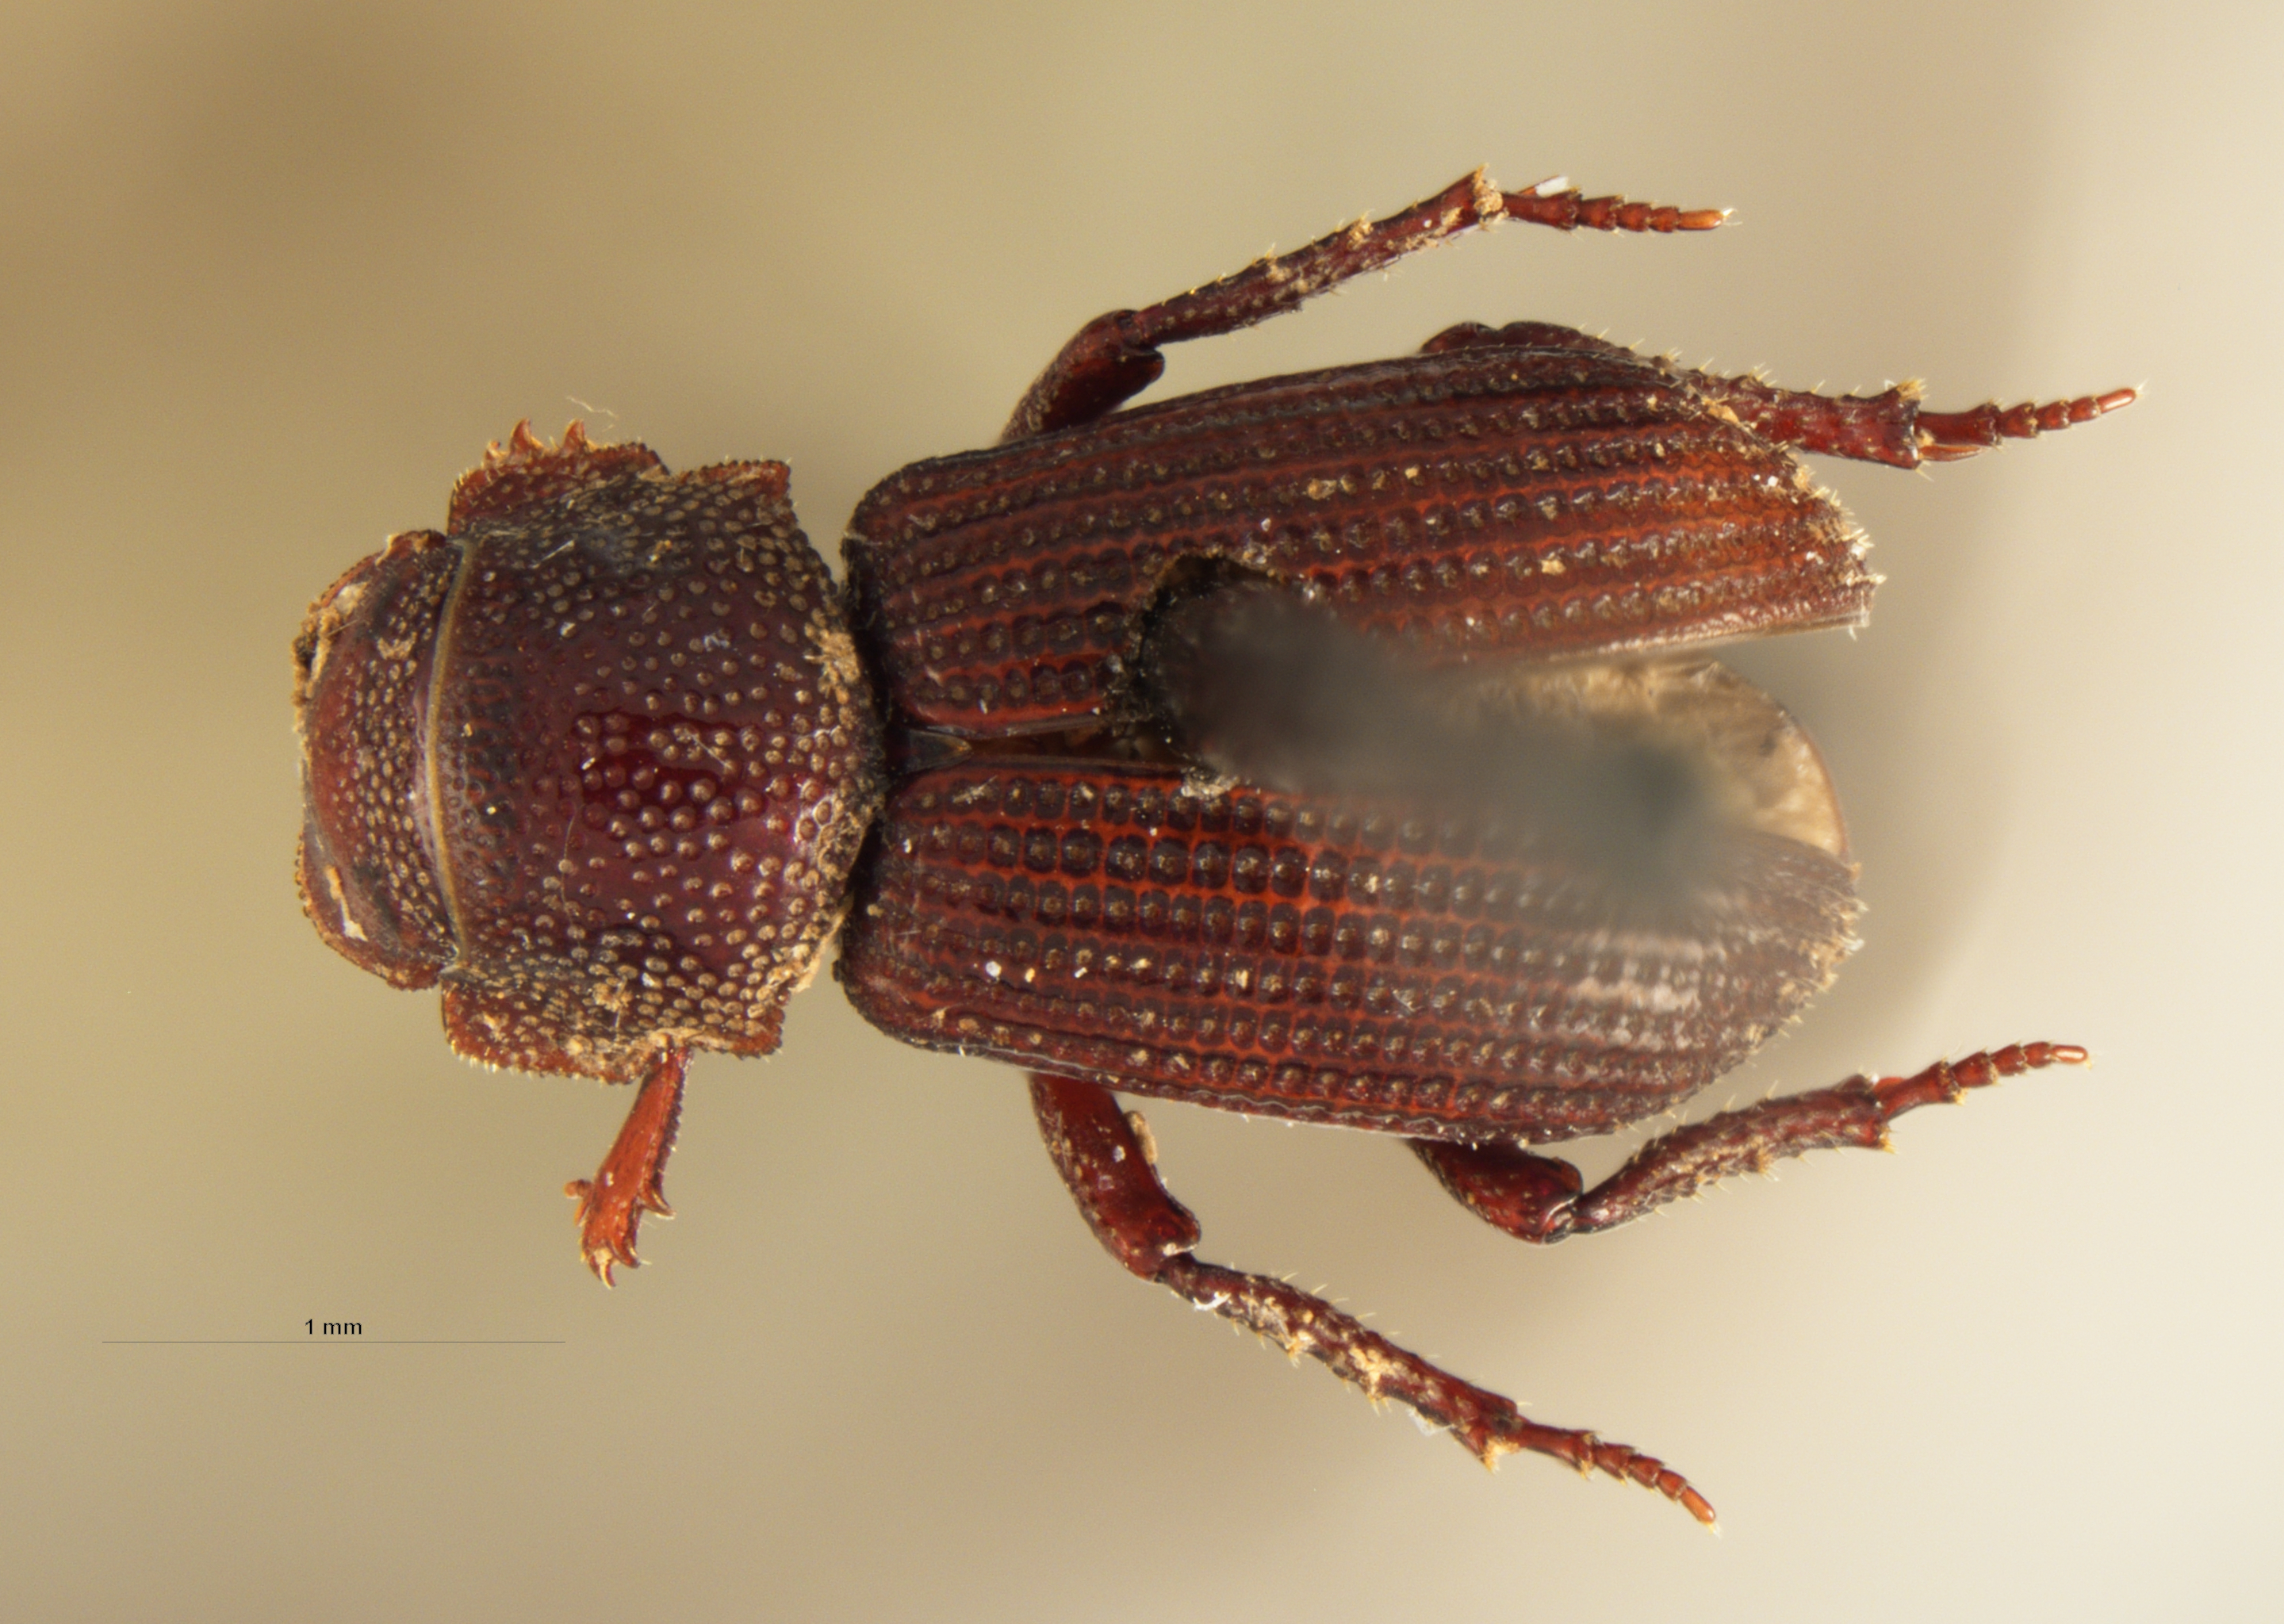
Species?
Euparixoides cribratus
